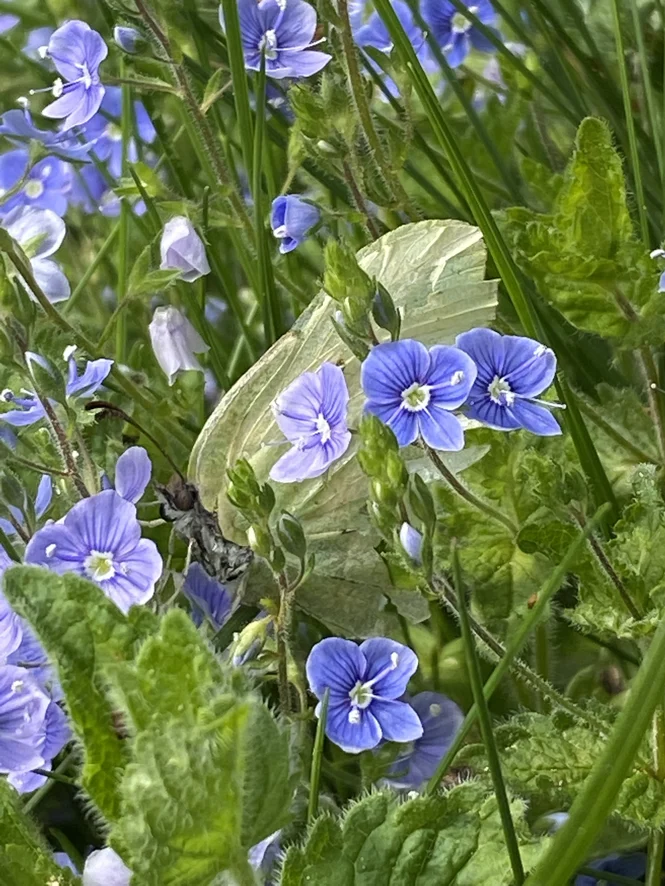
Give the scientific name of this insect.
Gonepteryx rhamni
